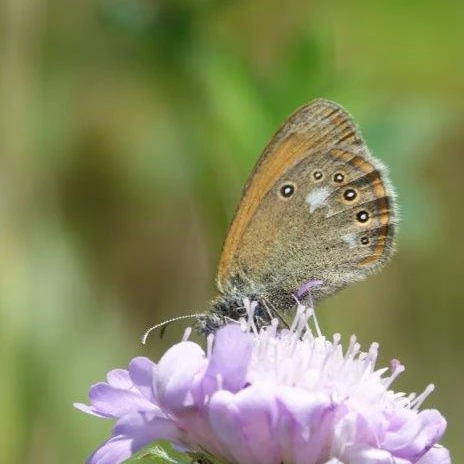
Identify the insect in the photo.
Coenonympha glycerion (also Coenonympha iphis)
